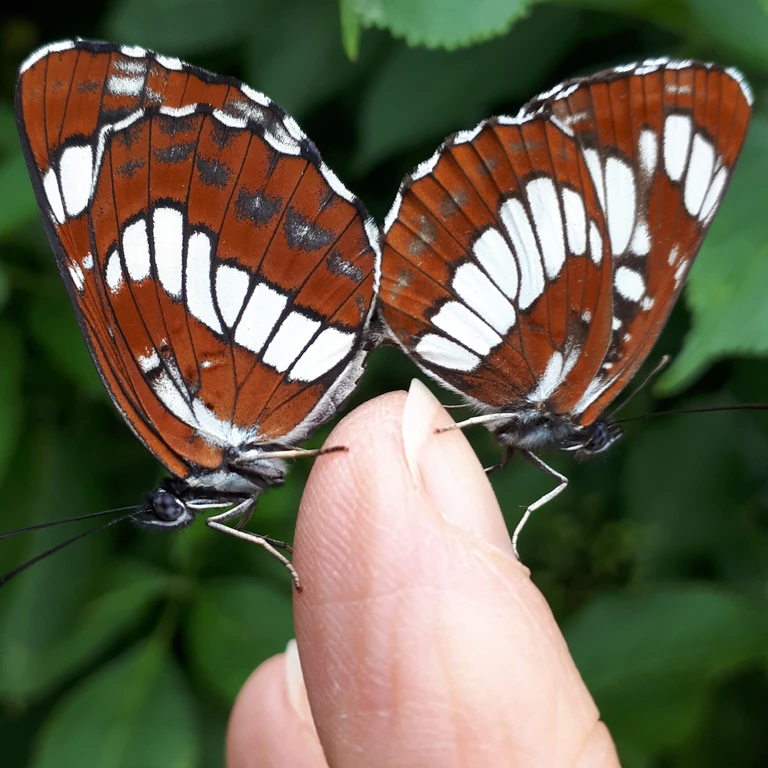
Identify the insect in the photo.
Neptis rivularis
